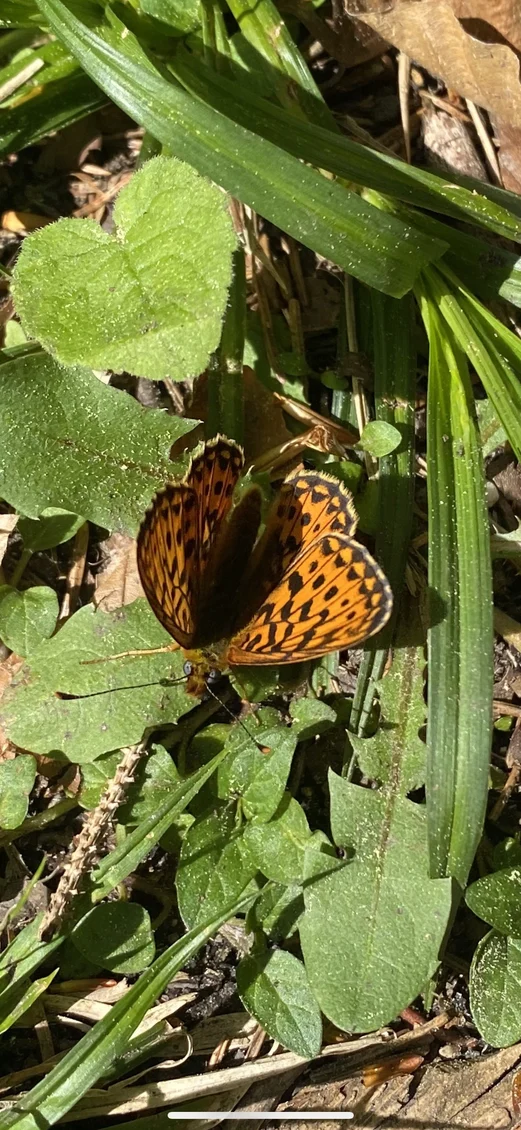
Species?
Boloria euphrosyne (also Clossiana euphrosyne)
